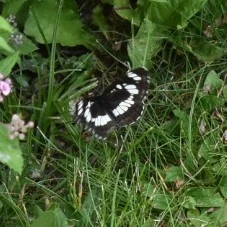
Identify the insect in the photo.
Neptis rivularis
